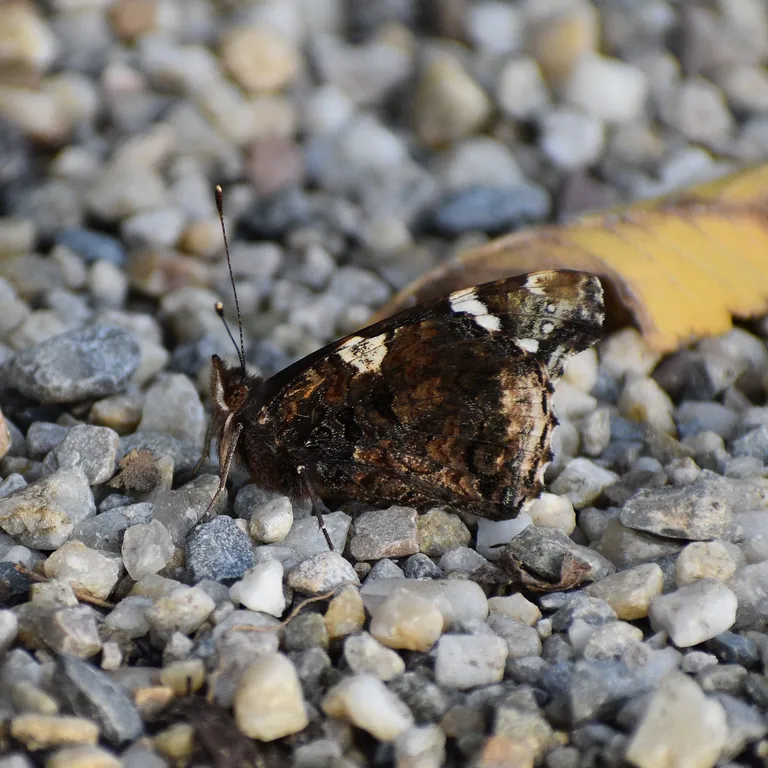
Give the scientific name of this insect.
Vanessa atalanta
